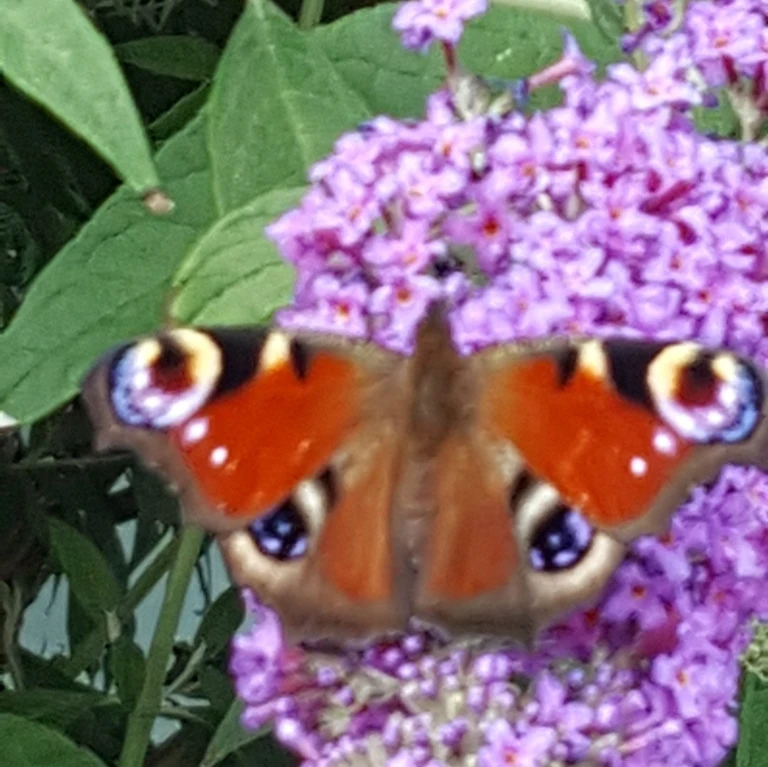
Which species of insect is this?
Aglais io
